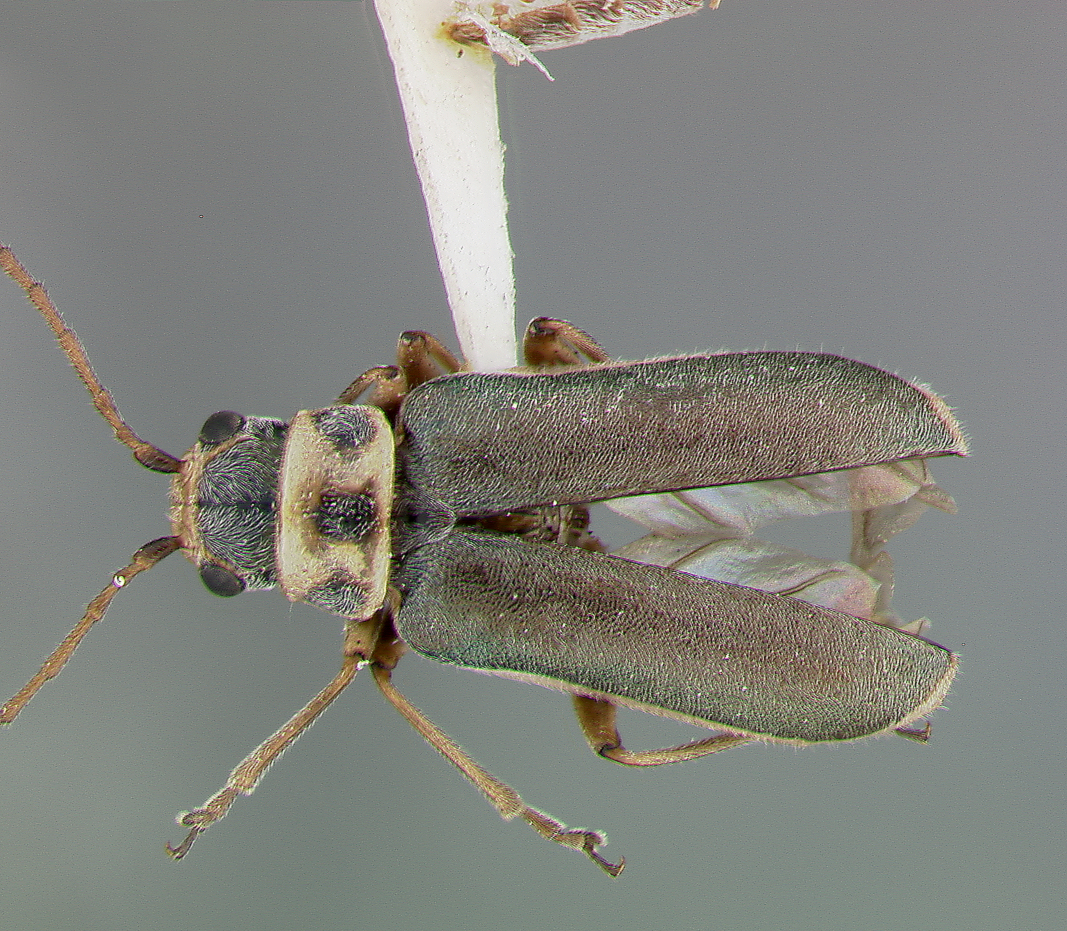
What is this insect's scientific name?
Trirhabda pubicollis
